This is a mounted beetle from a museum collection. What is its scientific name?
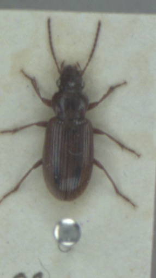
Dicheirotrichus gustavii
